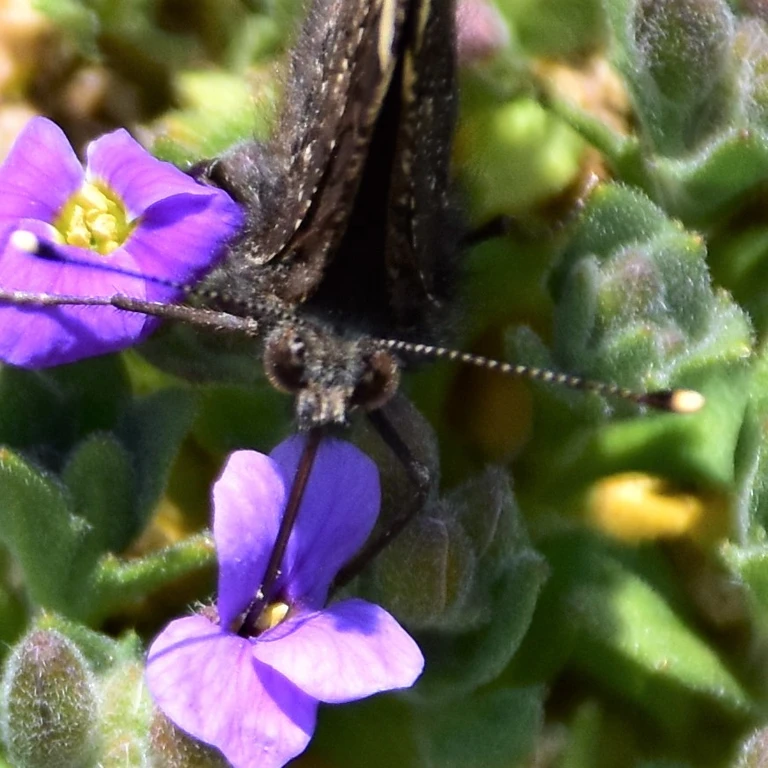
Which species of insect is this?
Aglais urticae
